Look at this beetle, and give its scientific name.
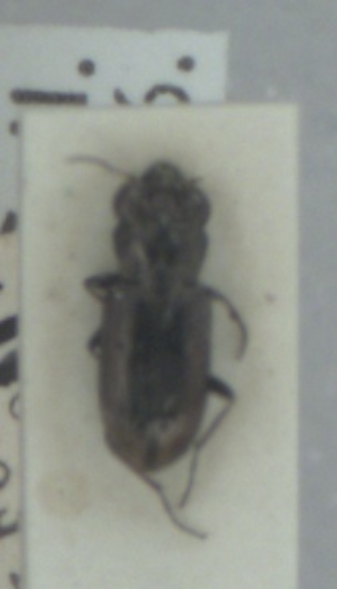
Notiophilus biguttatus
